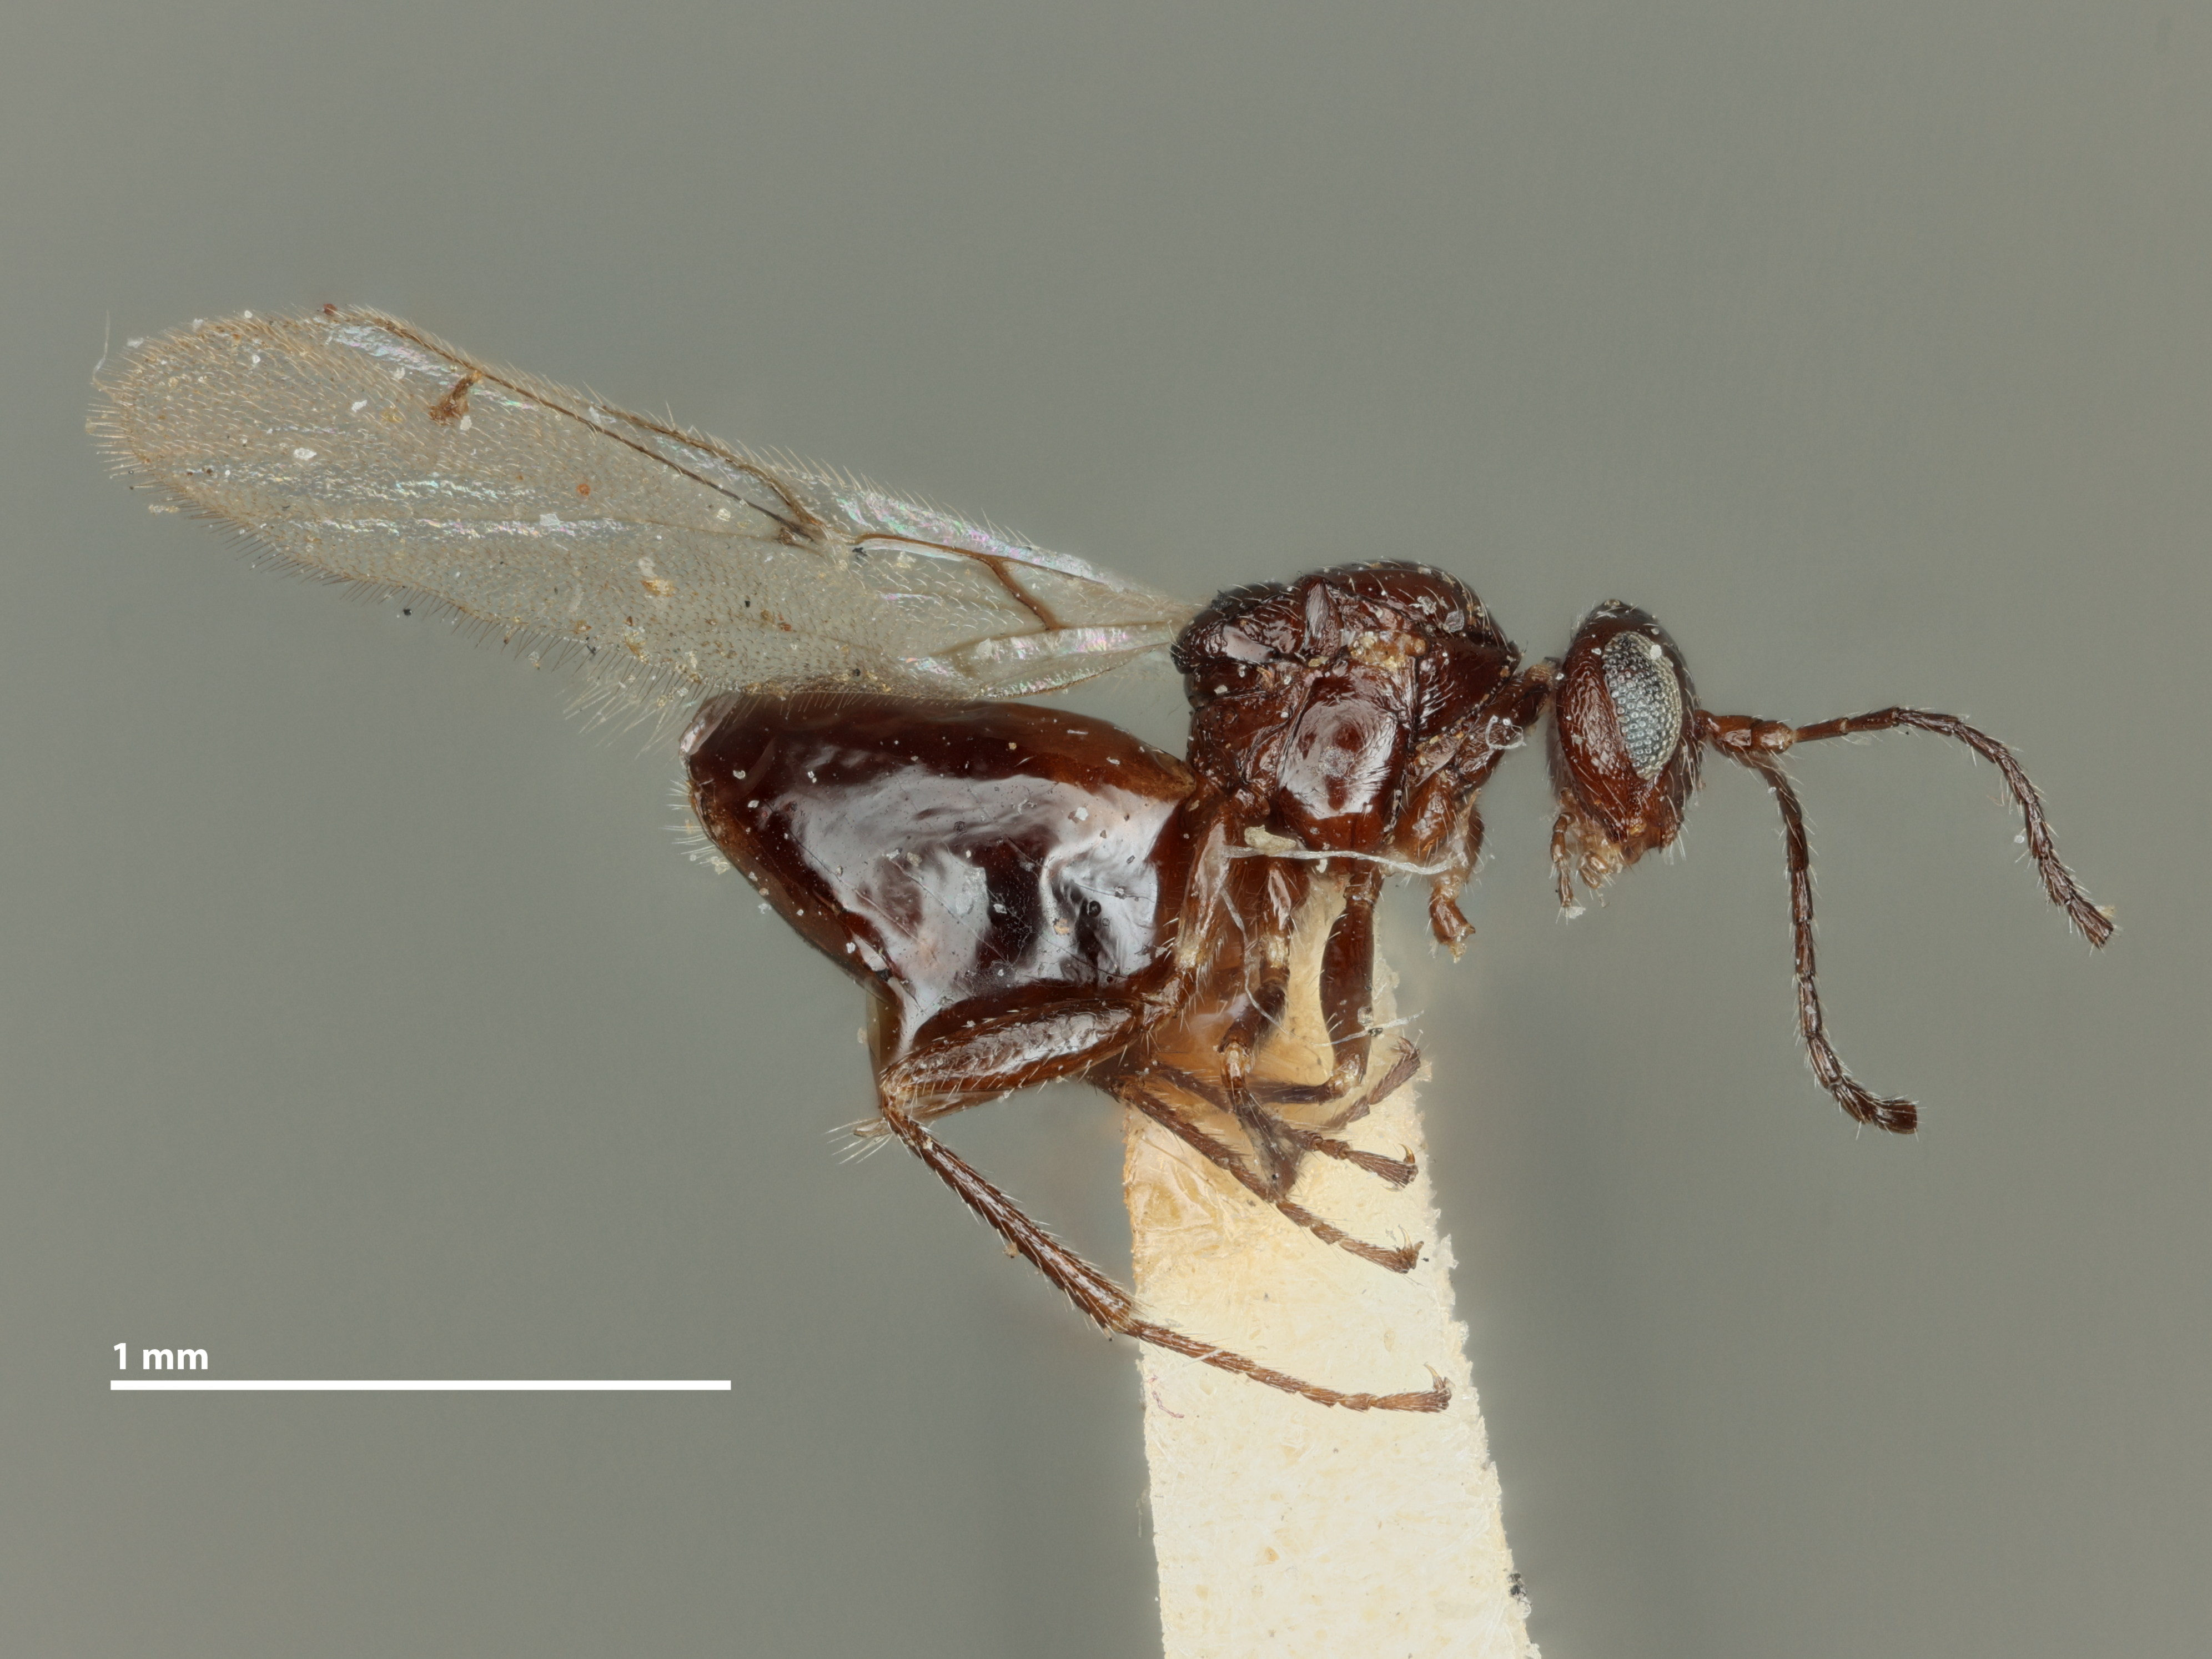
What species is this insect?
Neuroterus atamiensis
